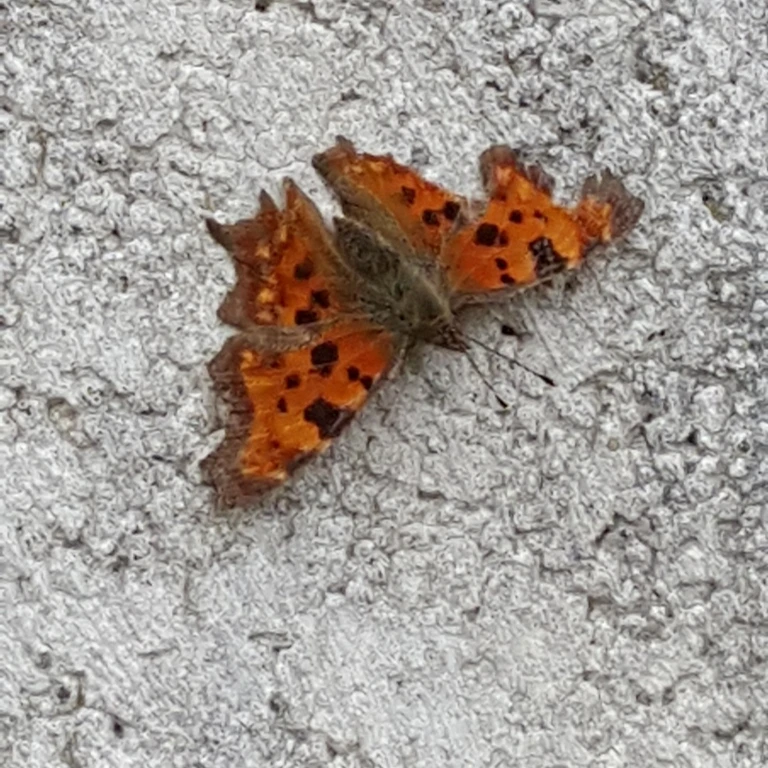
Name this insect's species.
Polygonia c-album
